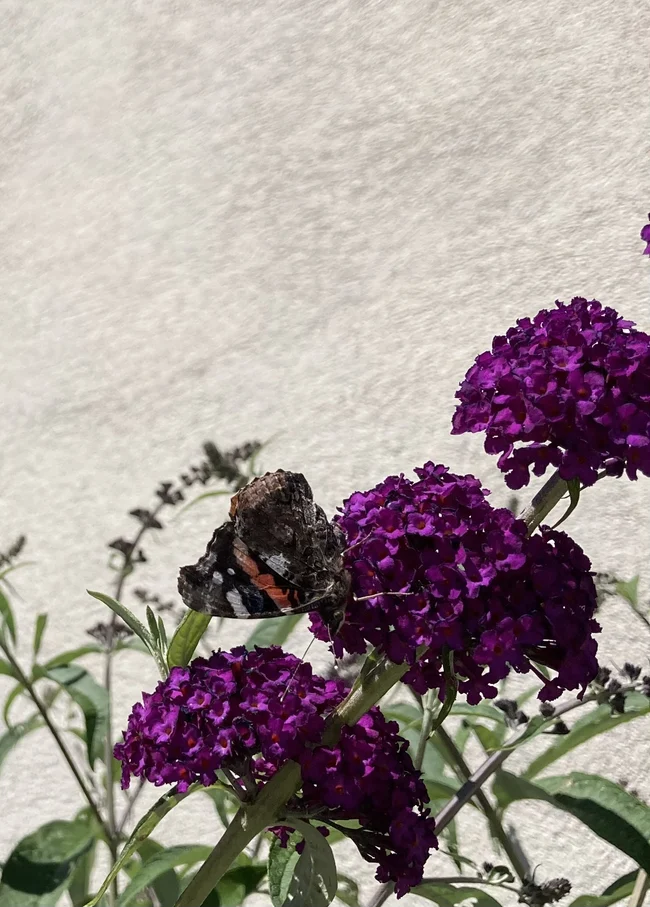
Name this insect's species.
Vanessa atalanta
